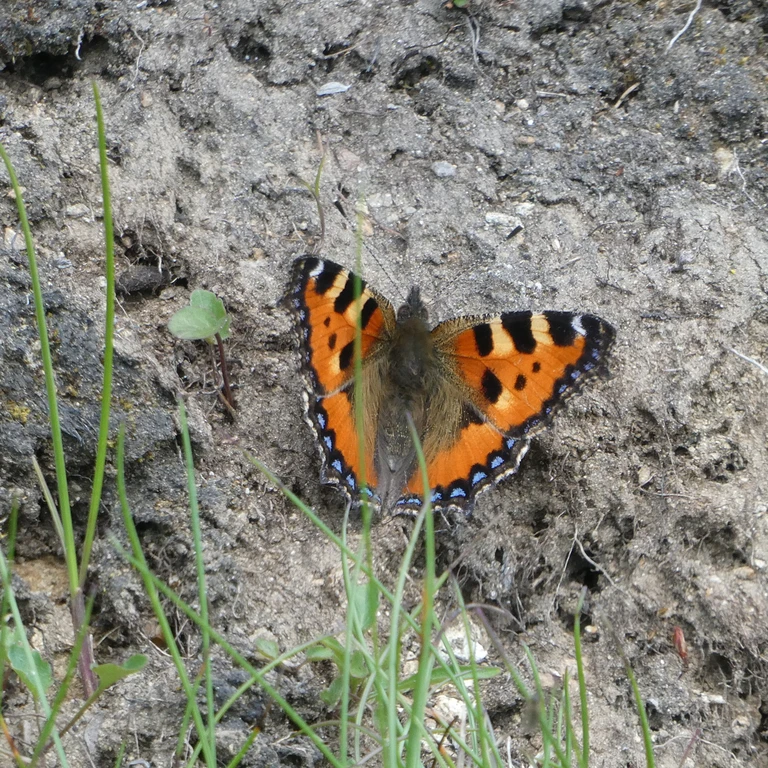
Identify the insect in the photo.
Aglais urticae
